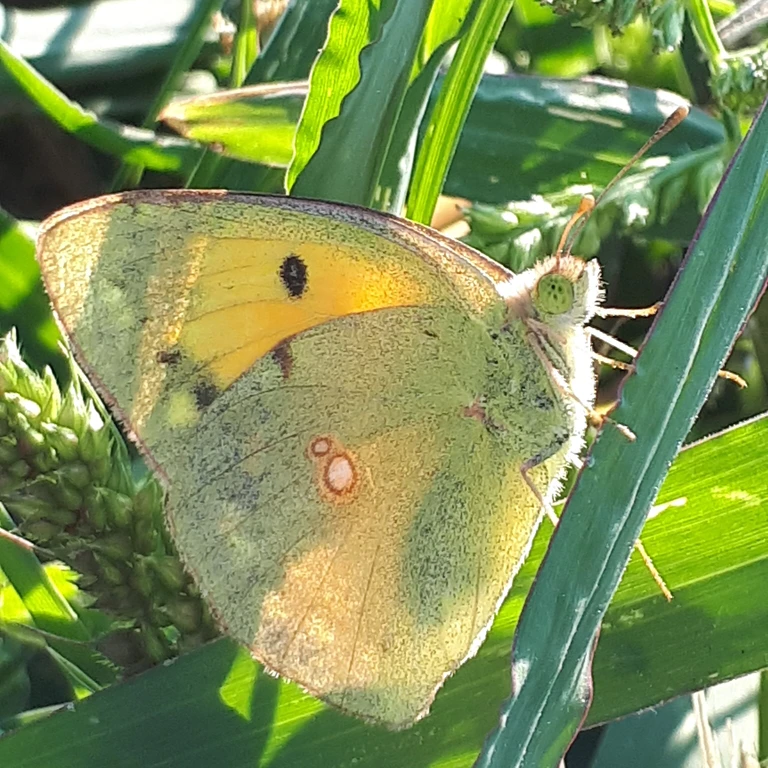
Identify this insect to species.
Colias croceus
